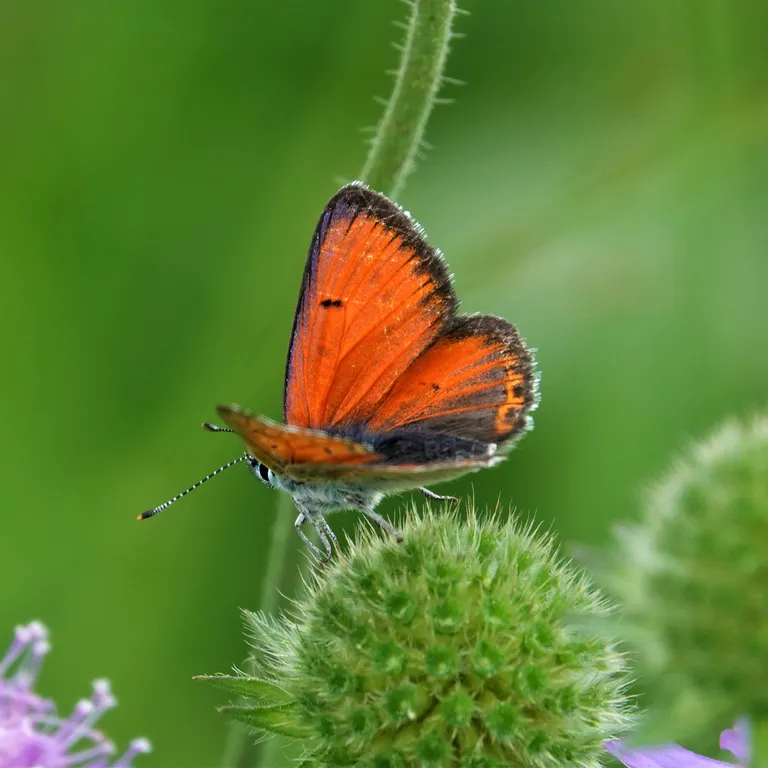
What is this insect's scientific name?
Lycaena hippothoe (also Palaeochrysophanus hippothoe)
